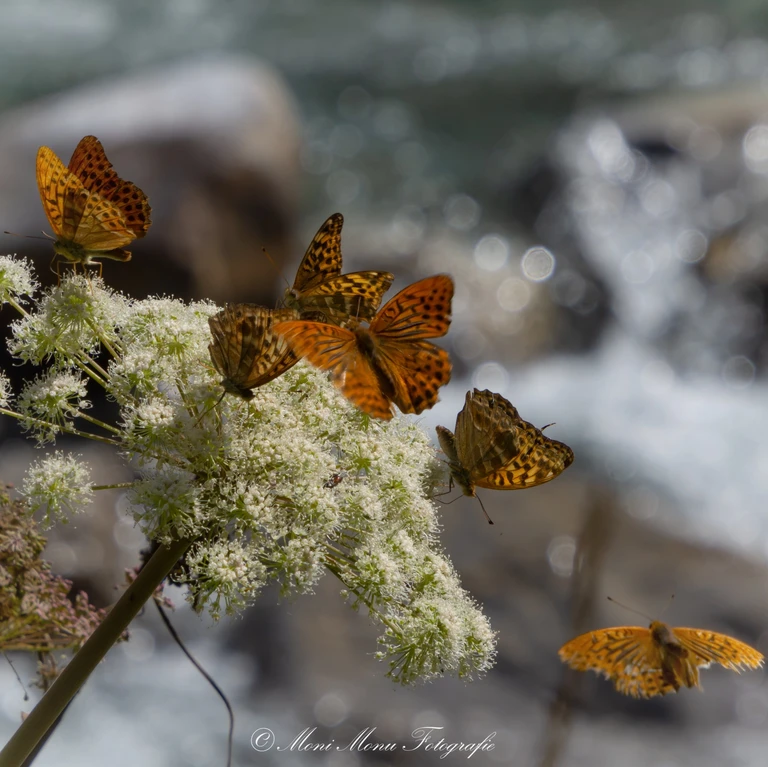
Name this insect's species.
Argynnis paphia
